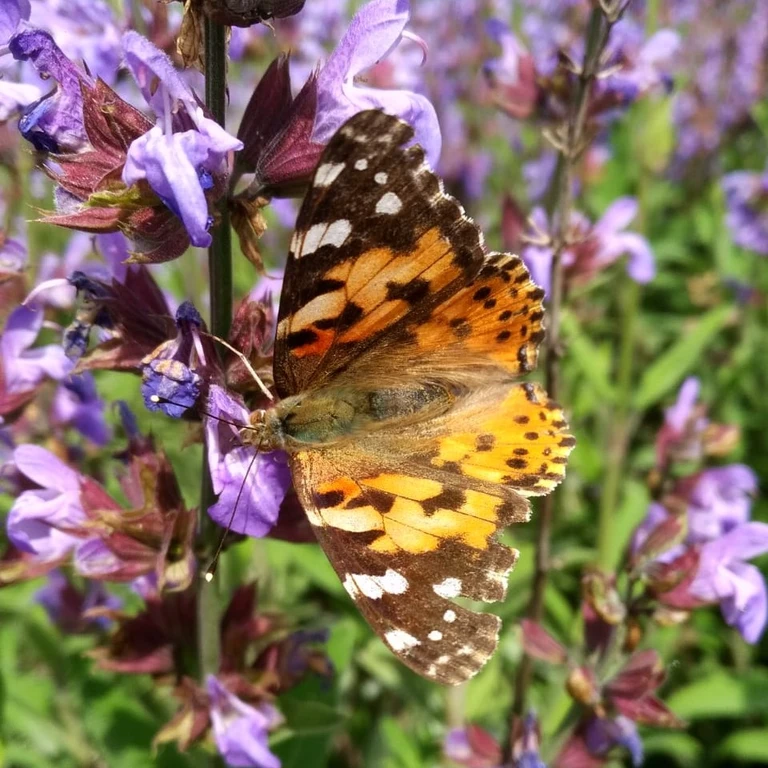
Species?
Vanessa cardui
